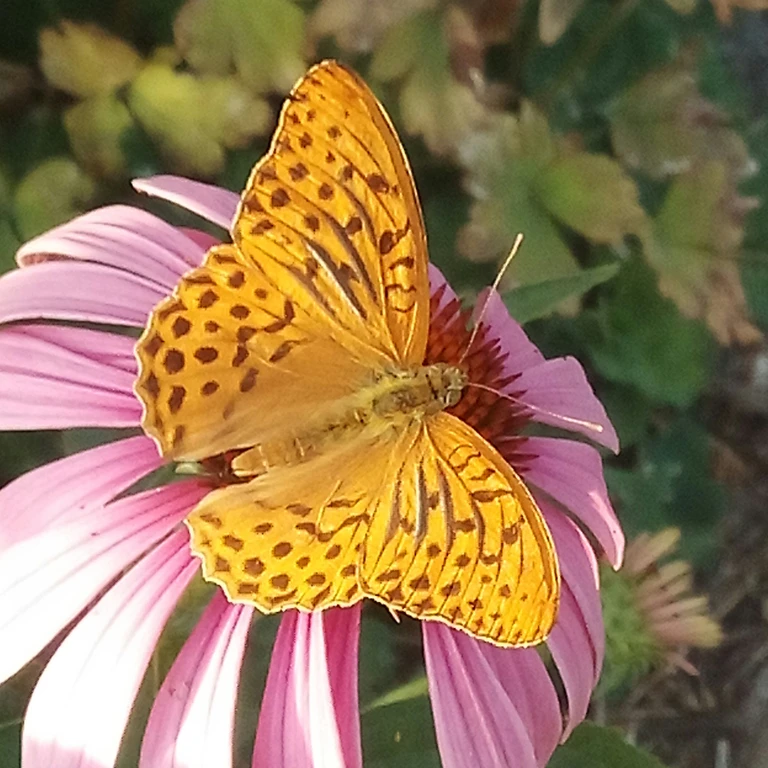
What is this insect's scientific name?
Argynnis paphia
